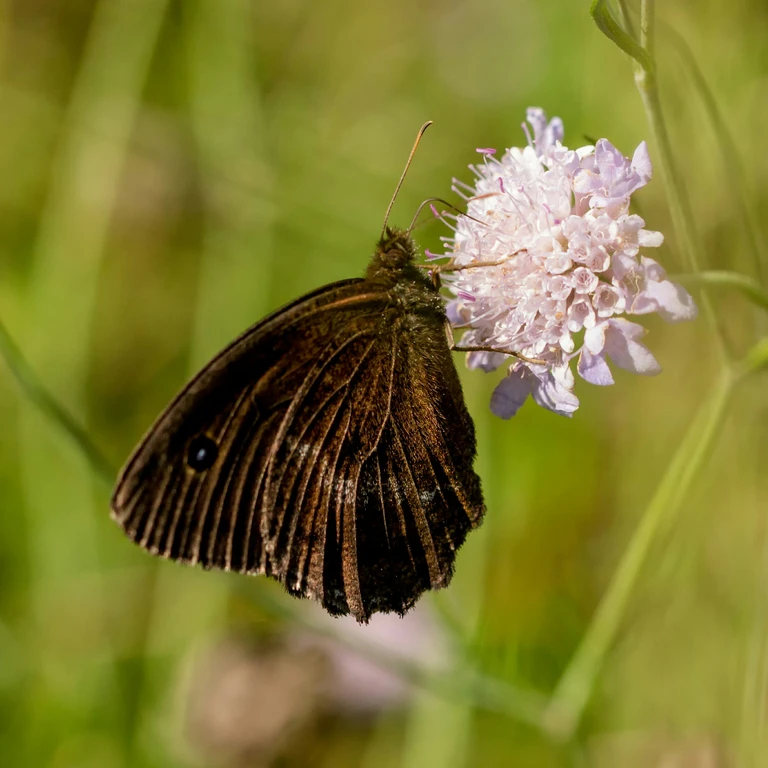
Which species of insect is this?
Minois dryas
